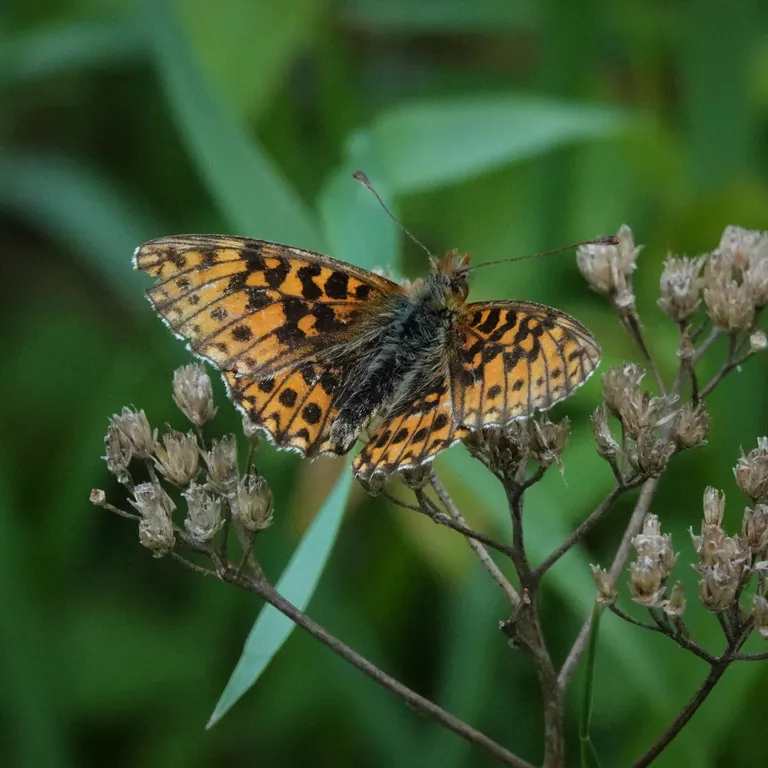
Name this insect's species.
Boloria dia
